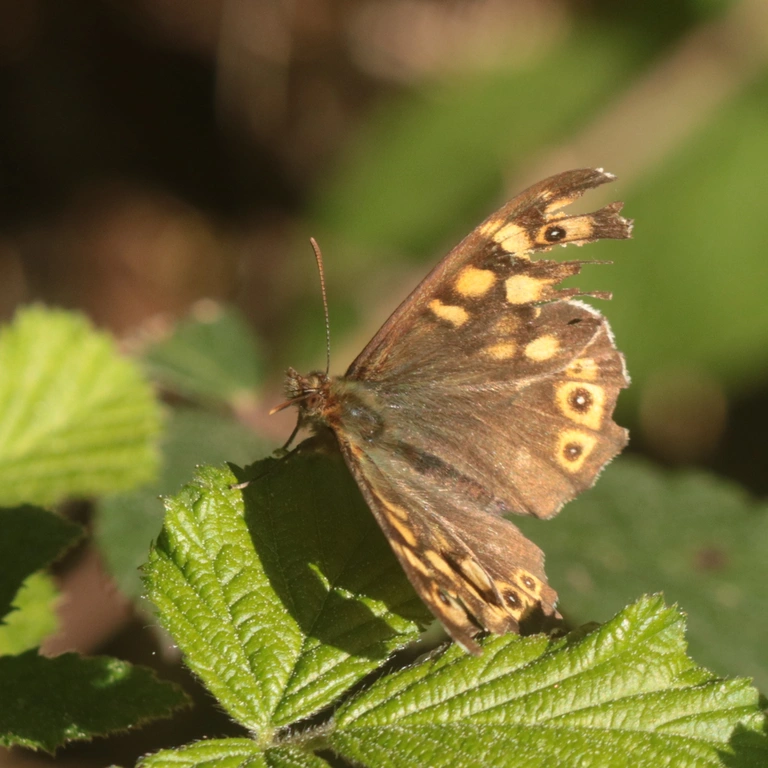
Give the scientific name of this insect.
Pararge aegeria
